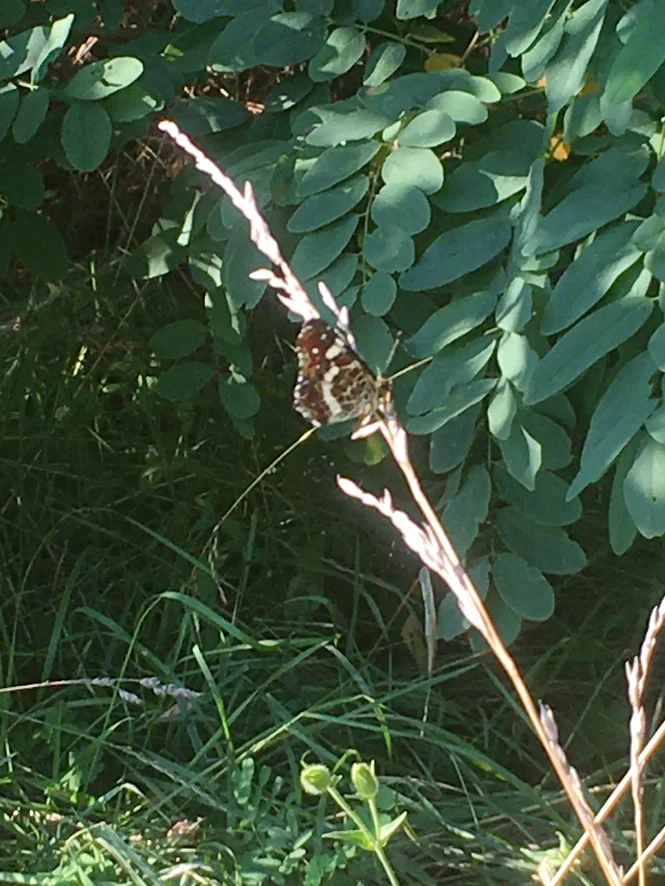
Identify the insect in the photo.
Araschnia levana
